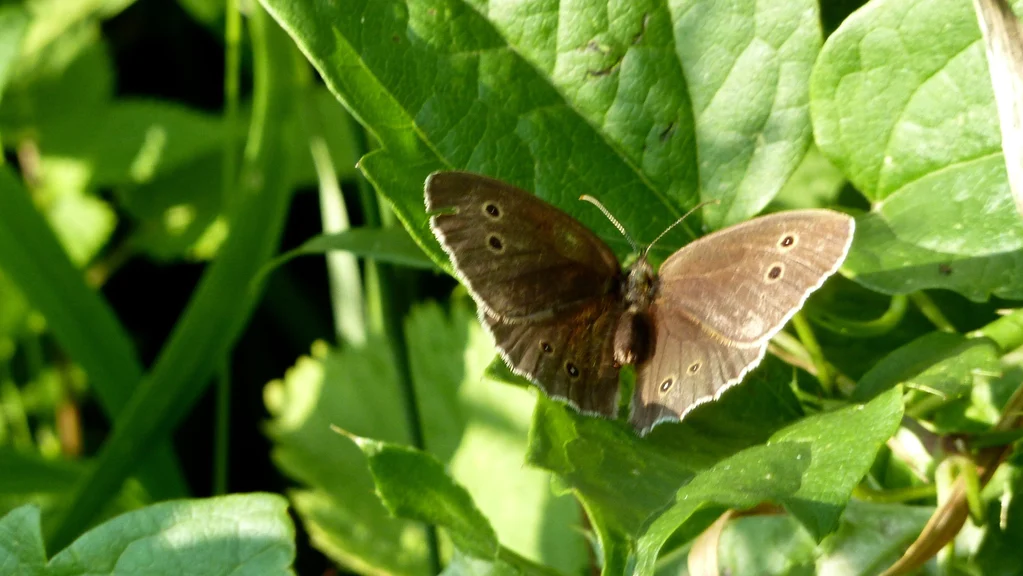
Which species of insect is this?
Aphantopus hyperantus
